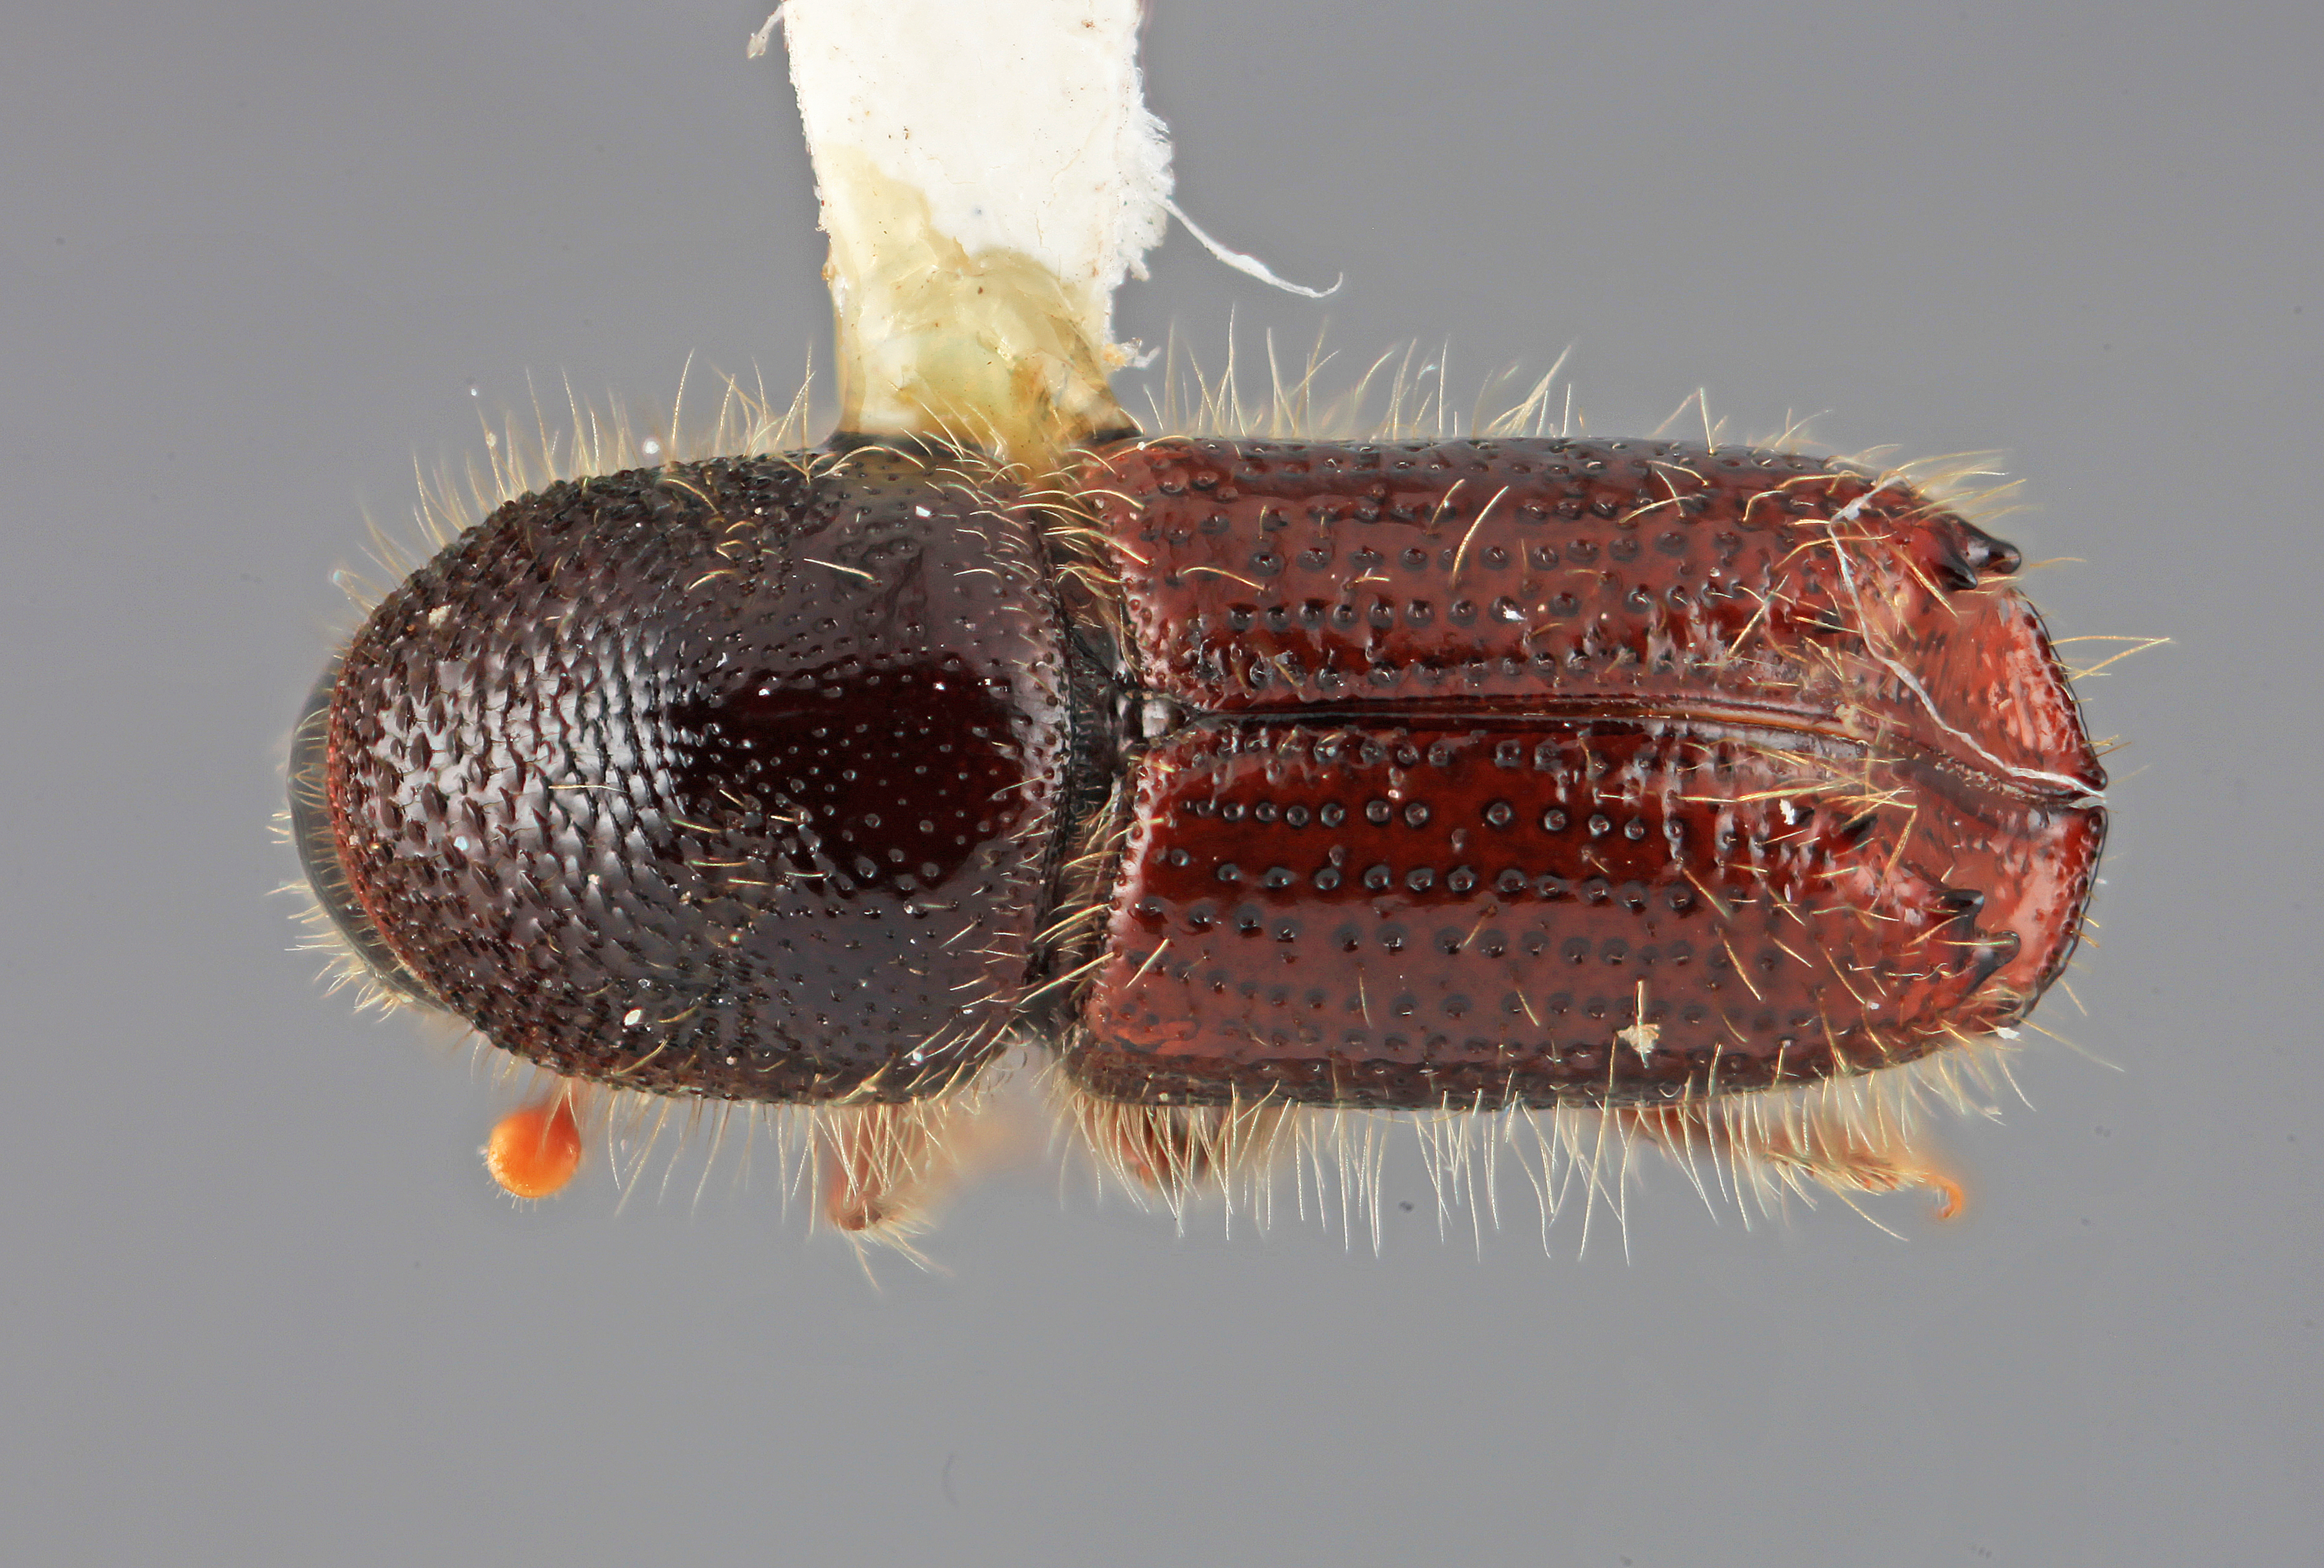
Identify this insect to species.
Ips borealis
